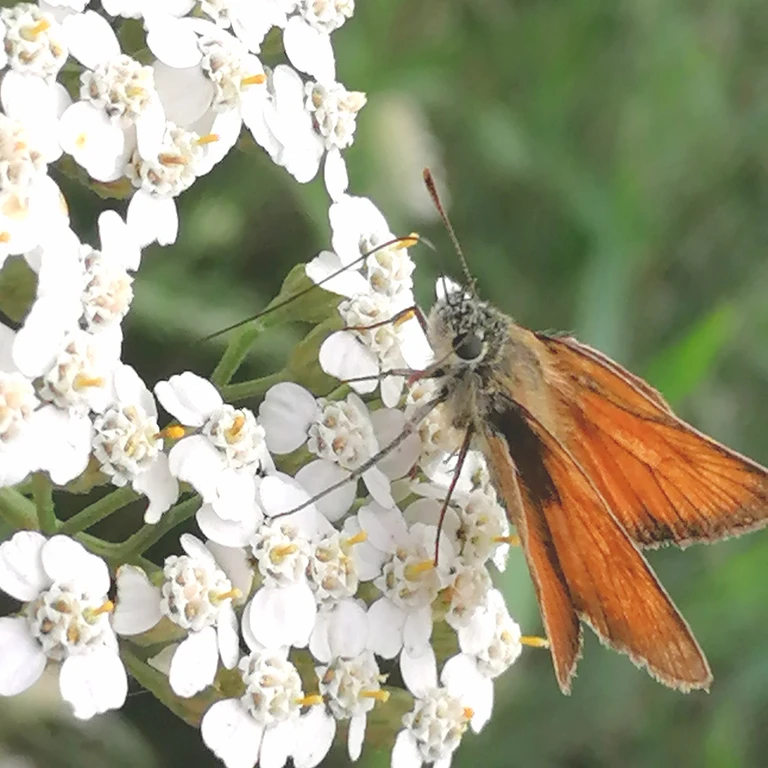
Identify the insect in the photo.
Thymelicus sylvestris
